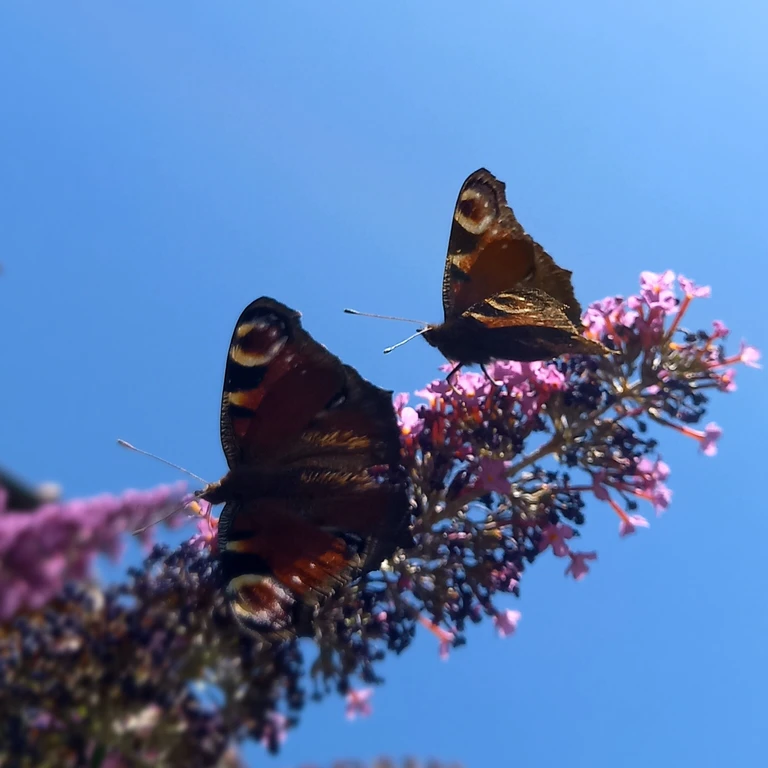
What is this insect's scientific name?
Aglais io
